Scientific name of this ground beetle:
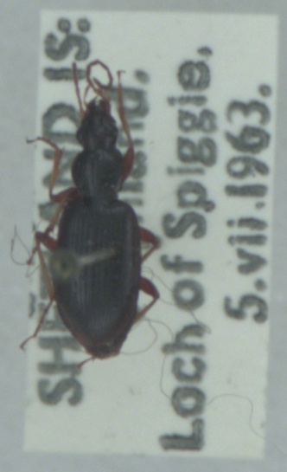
Paranchus albipes
